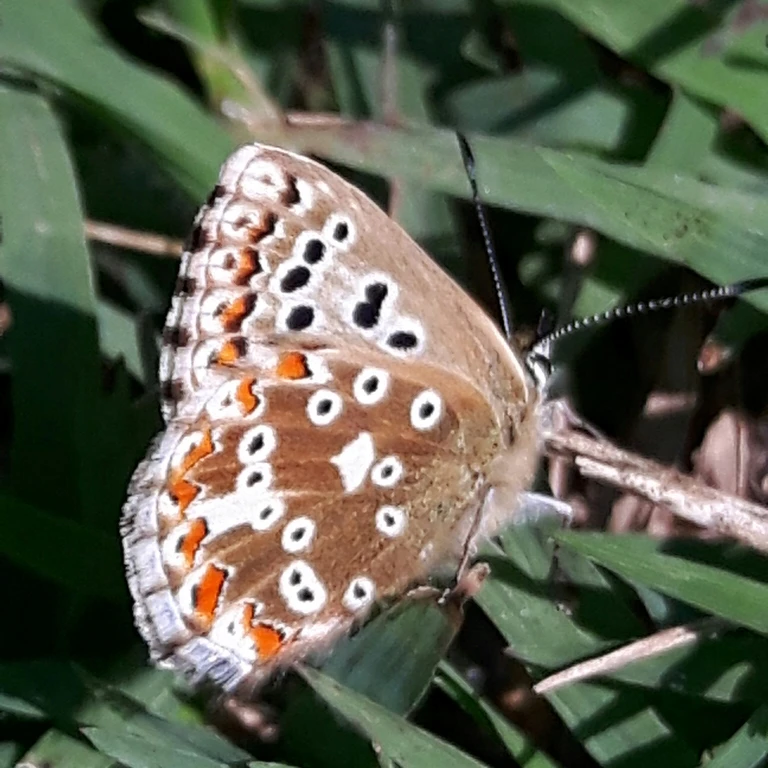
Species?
Lysandra coridon
